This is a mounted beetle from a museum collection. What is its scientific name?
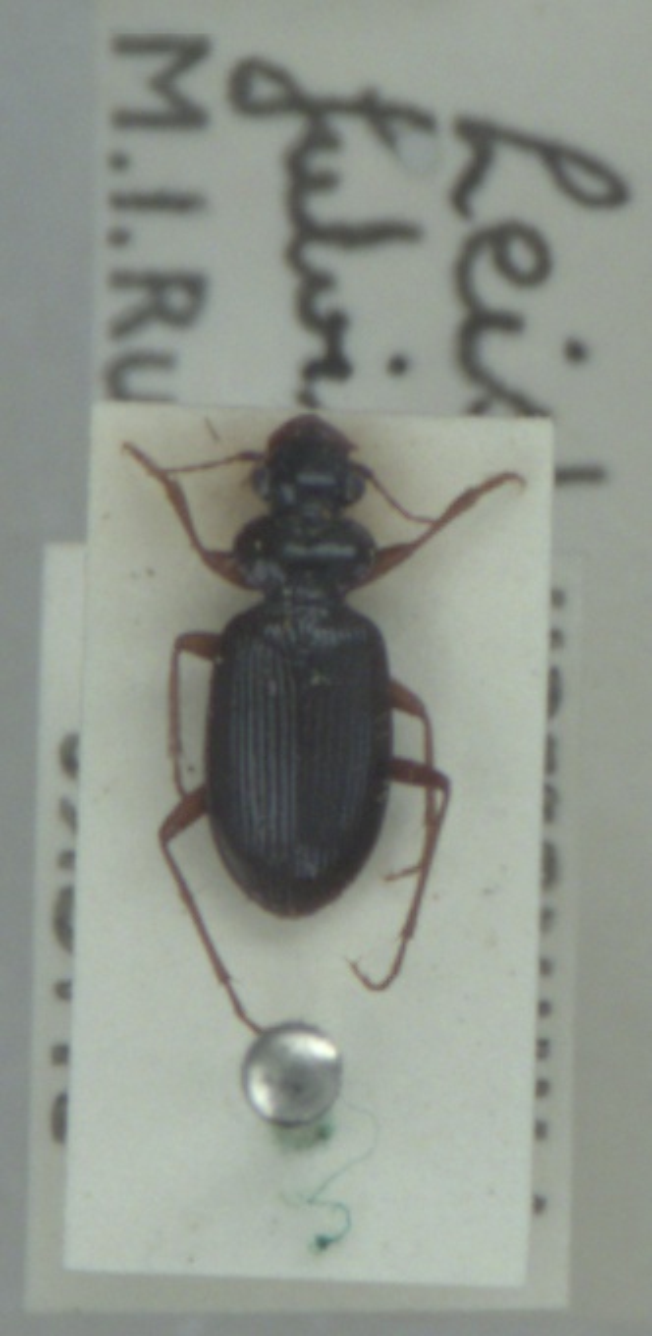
Leistus fulvibarbis
